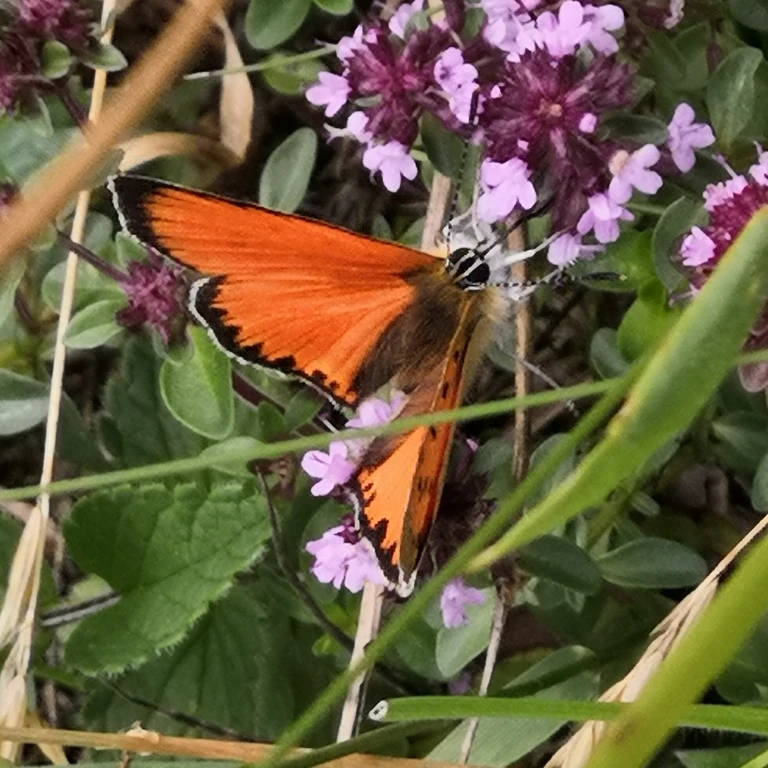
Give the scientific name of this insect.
Lycaena virgaureae
